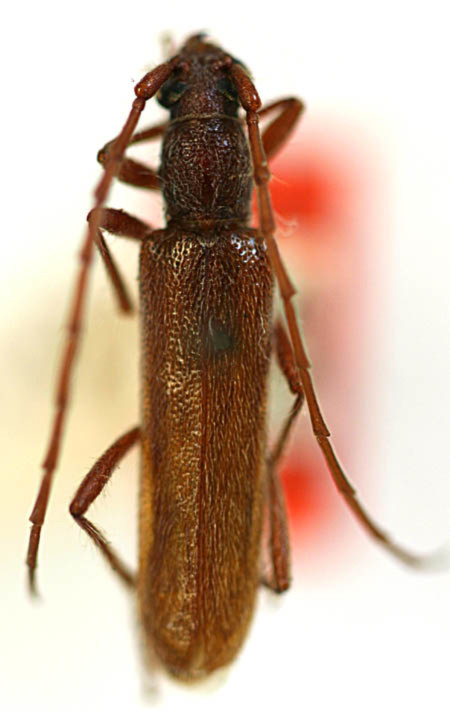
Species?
Micraneflus imbellis (also Aneflomorpha imbellis)
